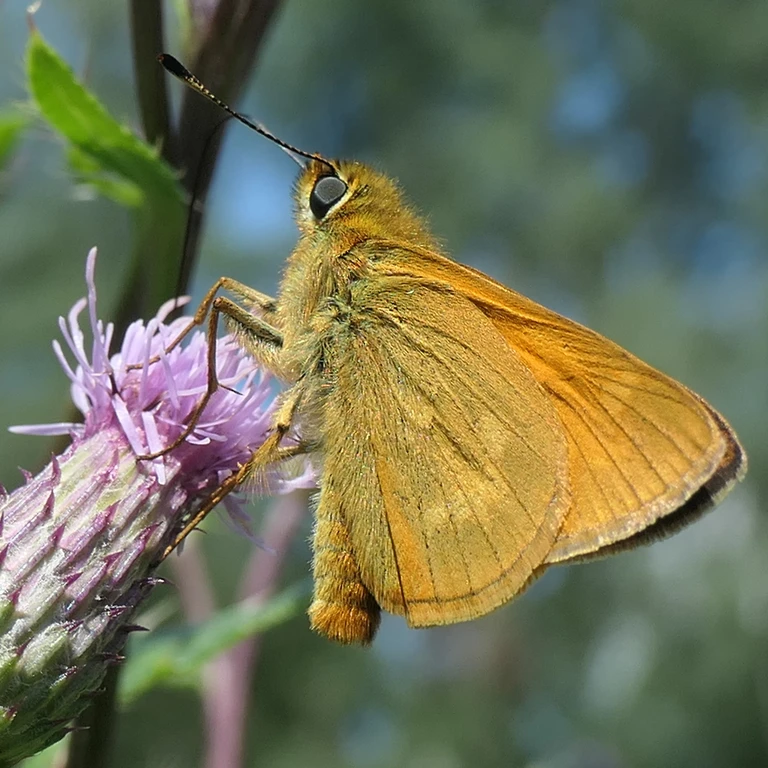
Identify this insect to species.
Ochlodes sylvanus (also Ochlodes venata)
